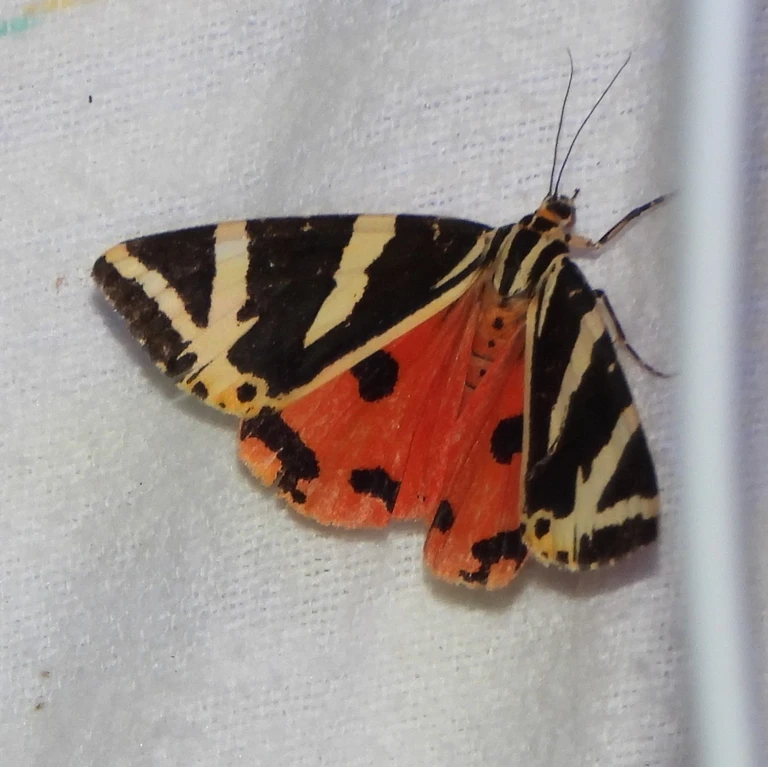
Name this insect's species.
Euplagia quadripunctaria
